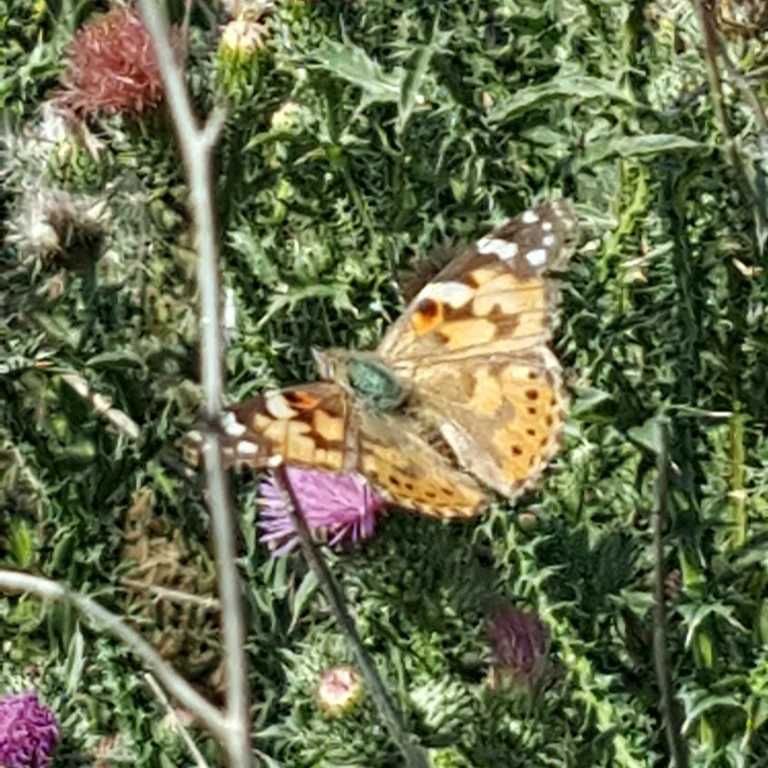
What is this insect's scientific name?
Vanessa cardui
